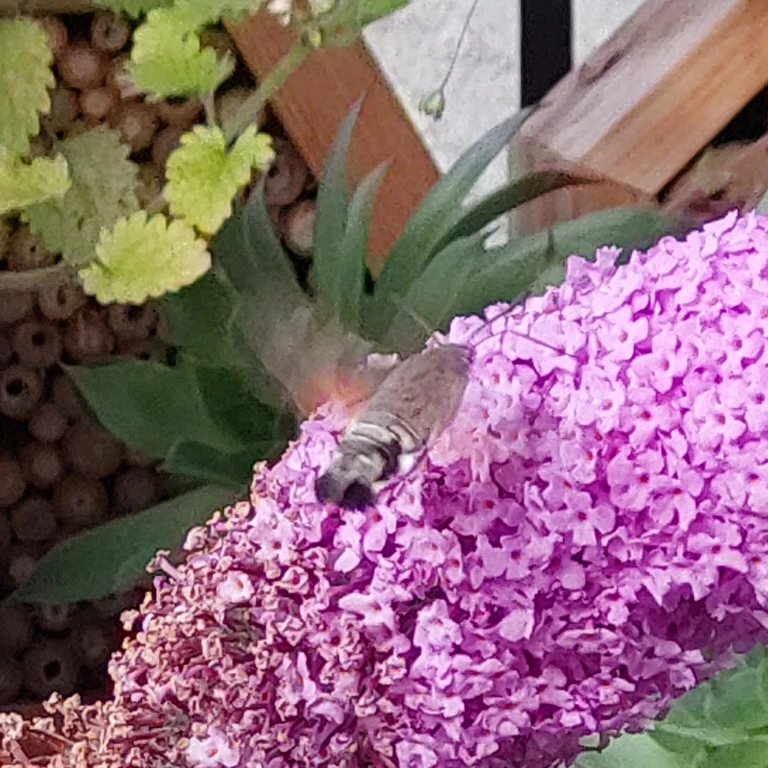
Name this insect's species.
Macroglossum stellatarum
